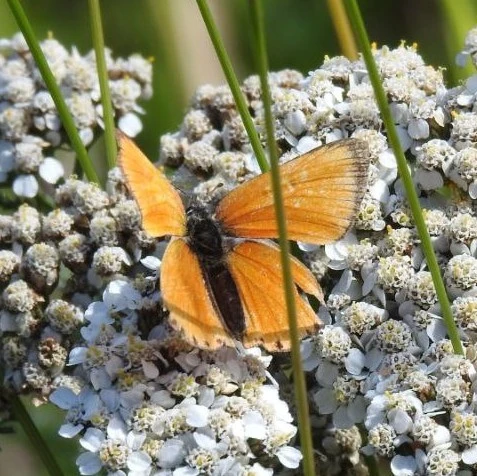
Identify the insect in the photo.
Lycaena virgaureae
